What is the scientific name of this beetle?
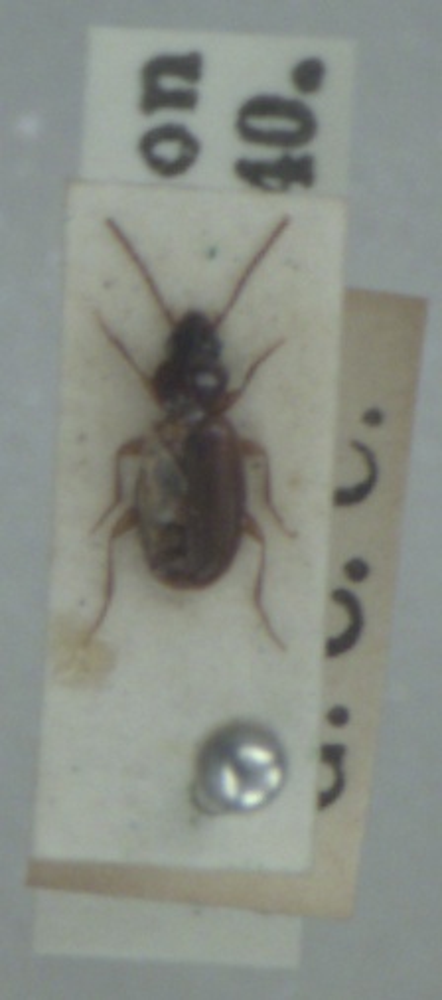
Trechus quadristriatus
